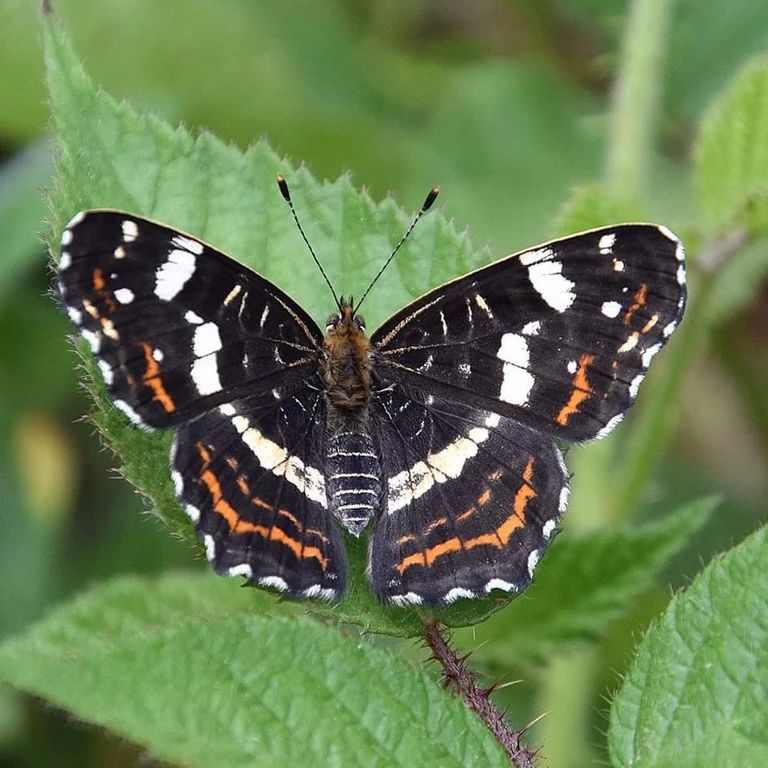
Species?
Araschnia levana
